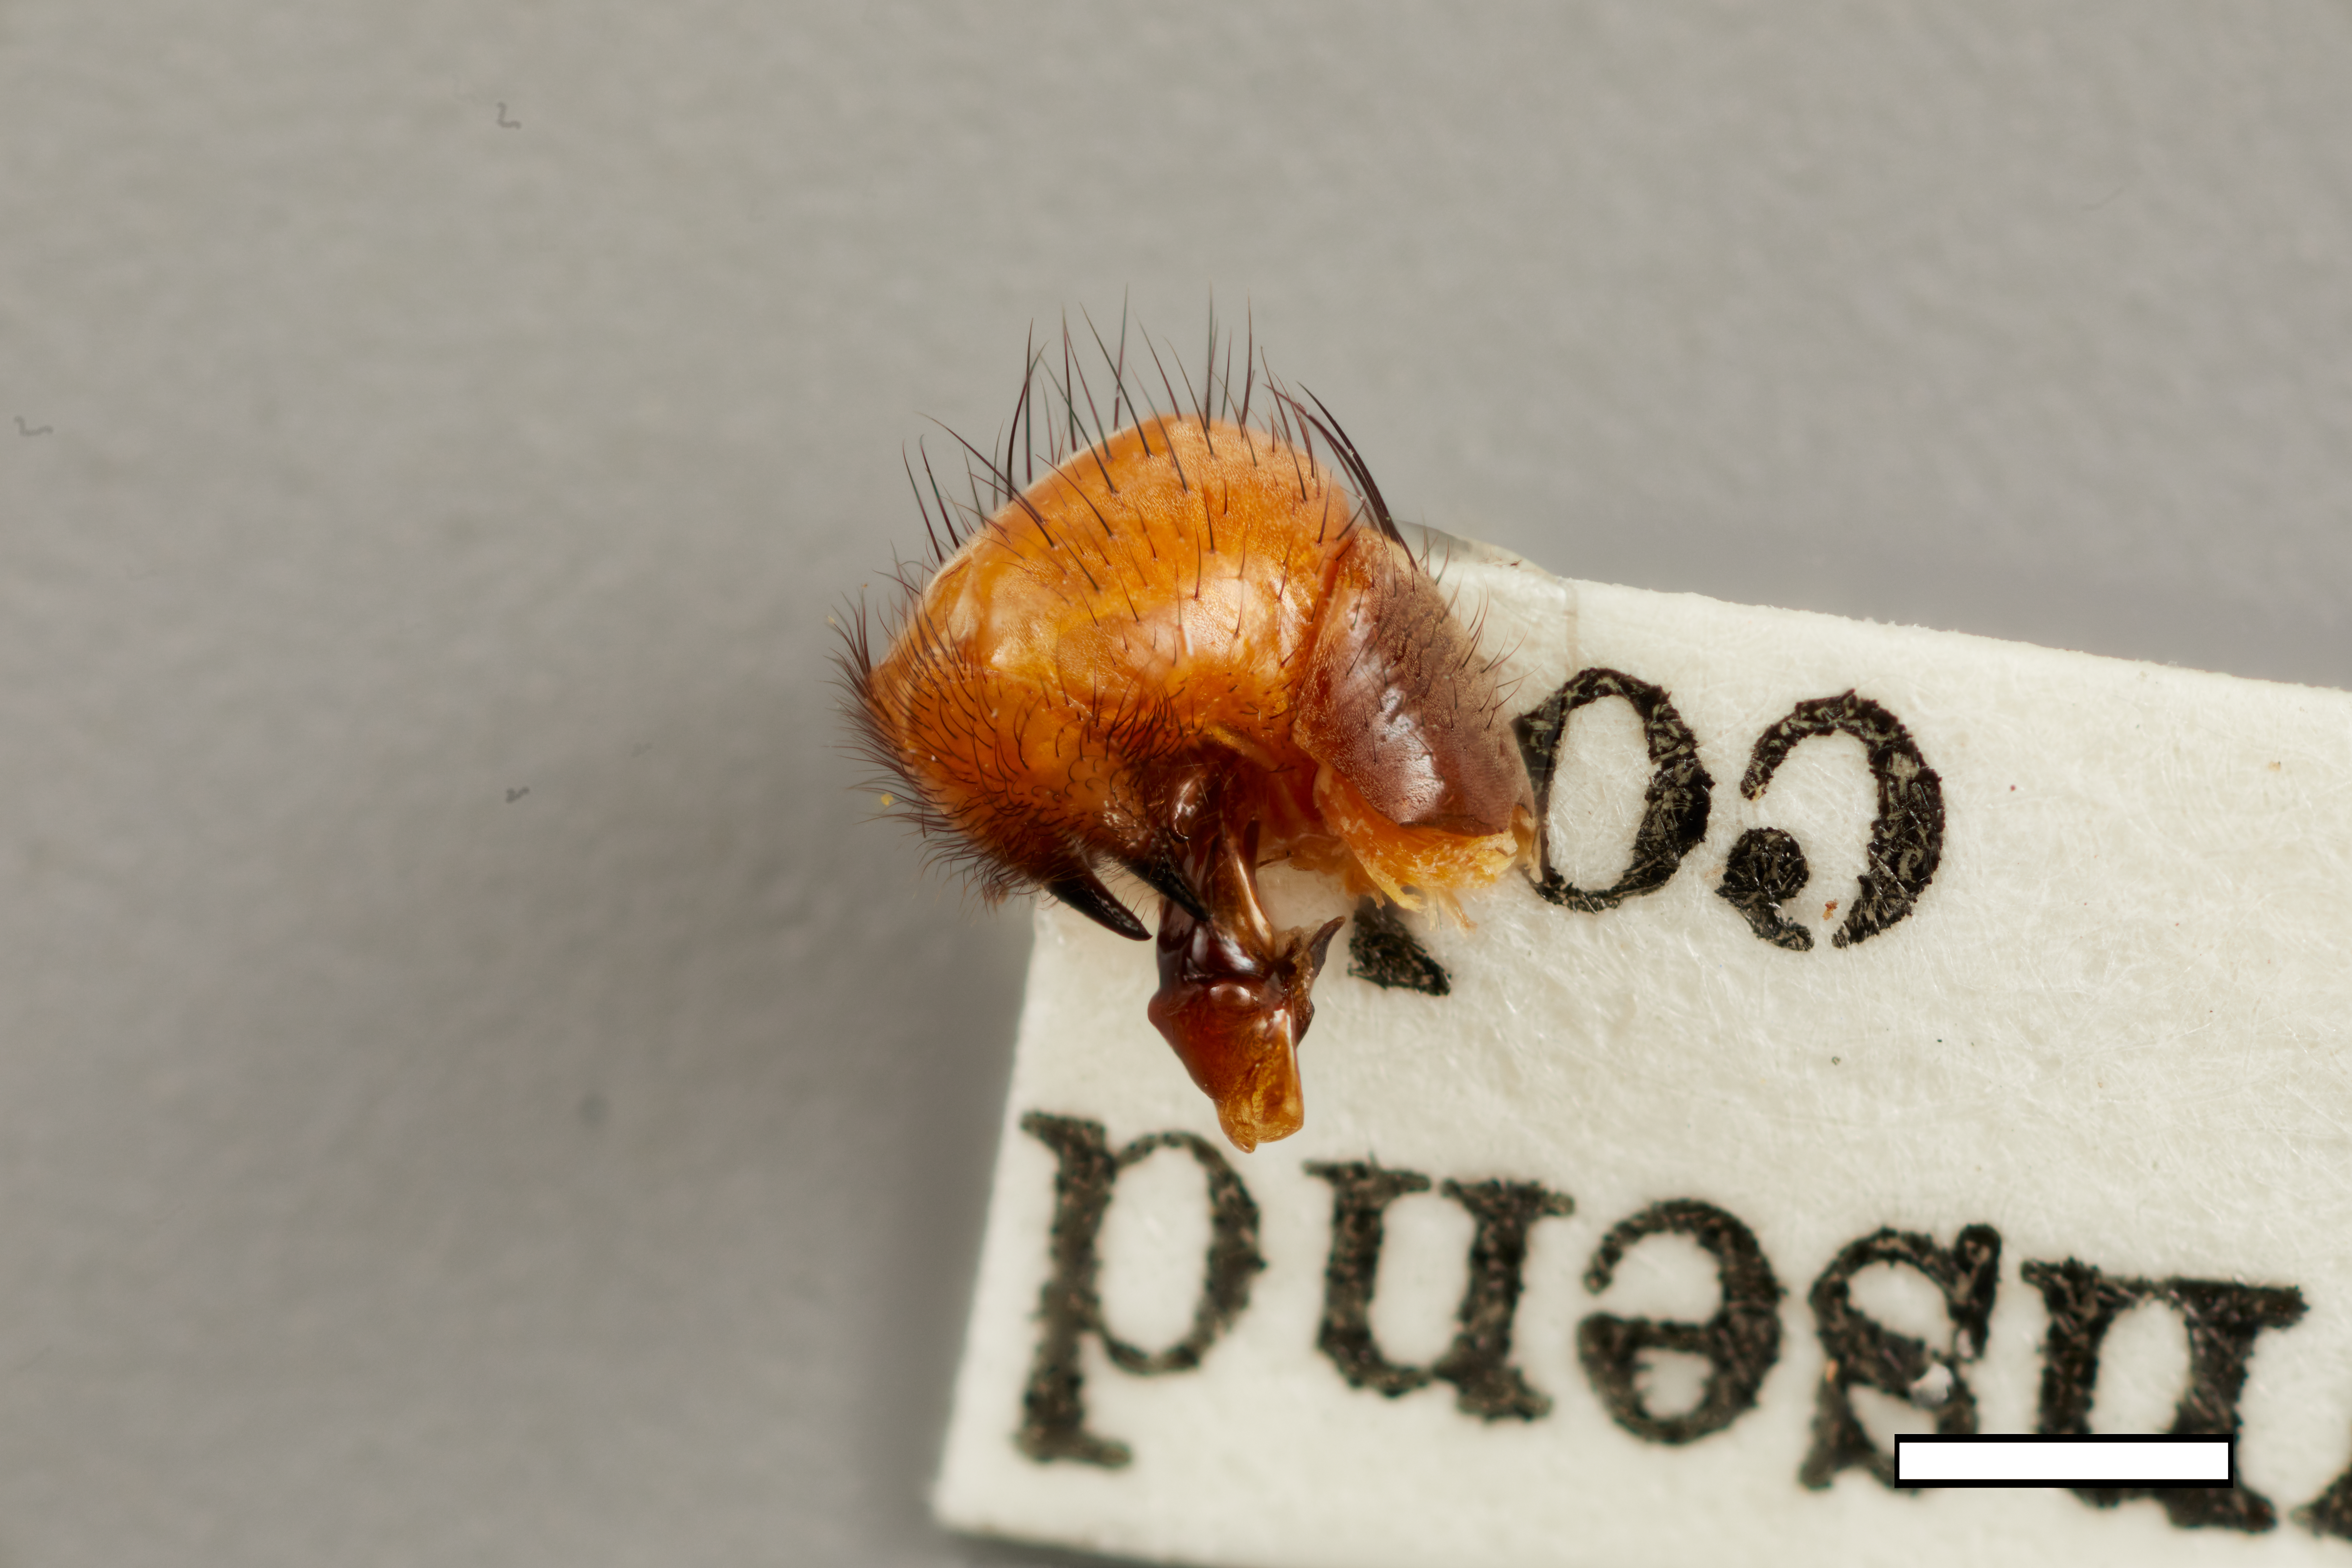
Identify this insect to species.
Punasarcophaga auromaculata (also Ravinia auromaculata)
